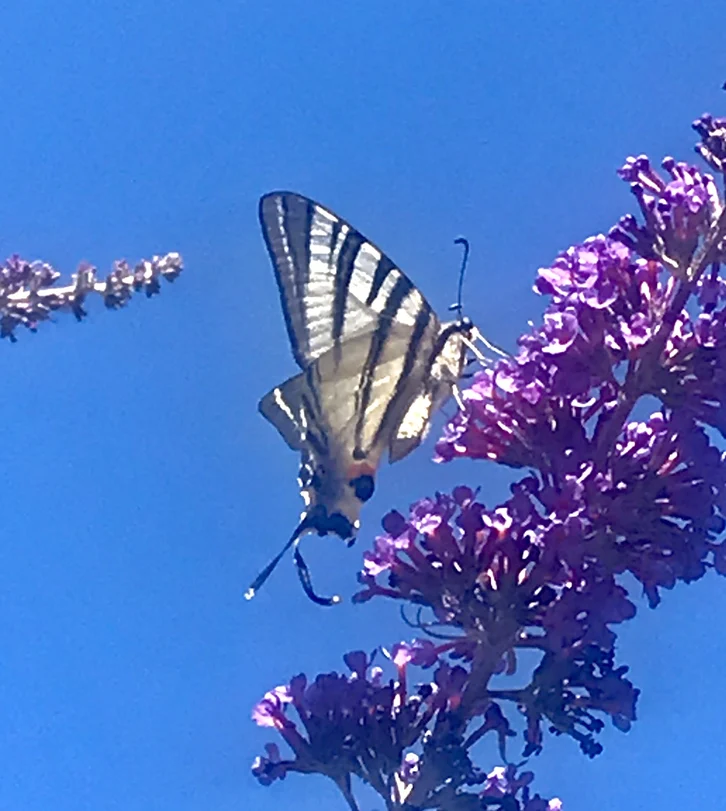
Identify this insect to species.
Iphiclides podalirius
